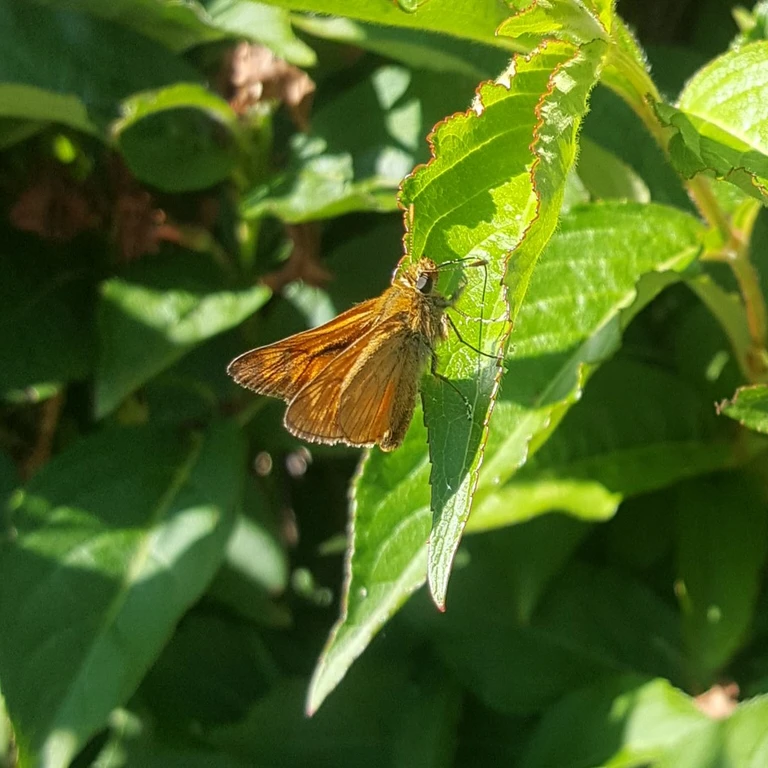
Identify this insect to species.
Ochlodes sylvanus (also Ochlodes venata)
